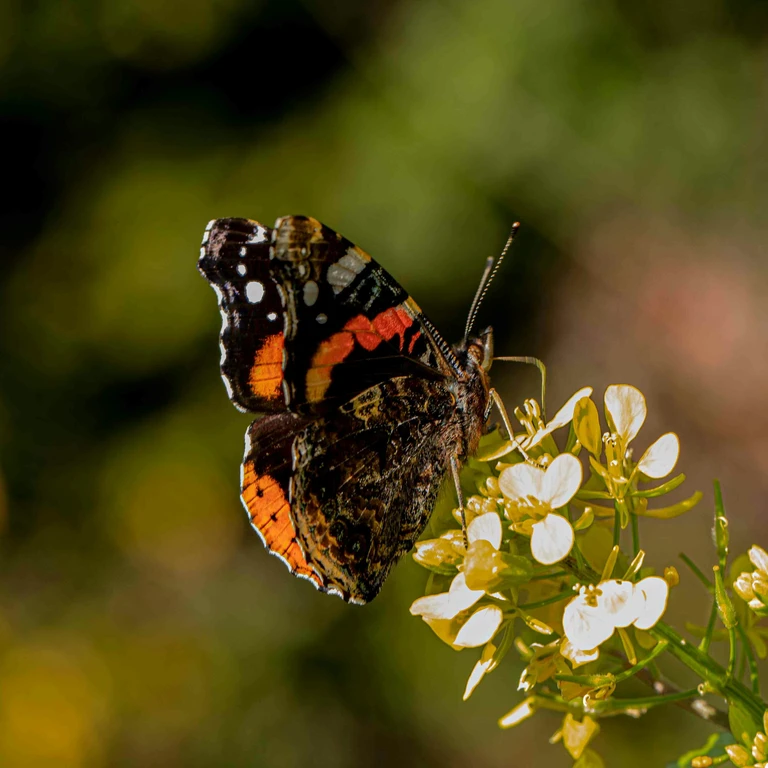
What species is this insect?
Vanessa atalanta
